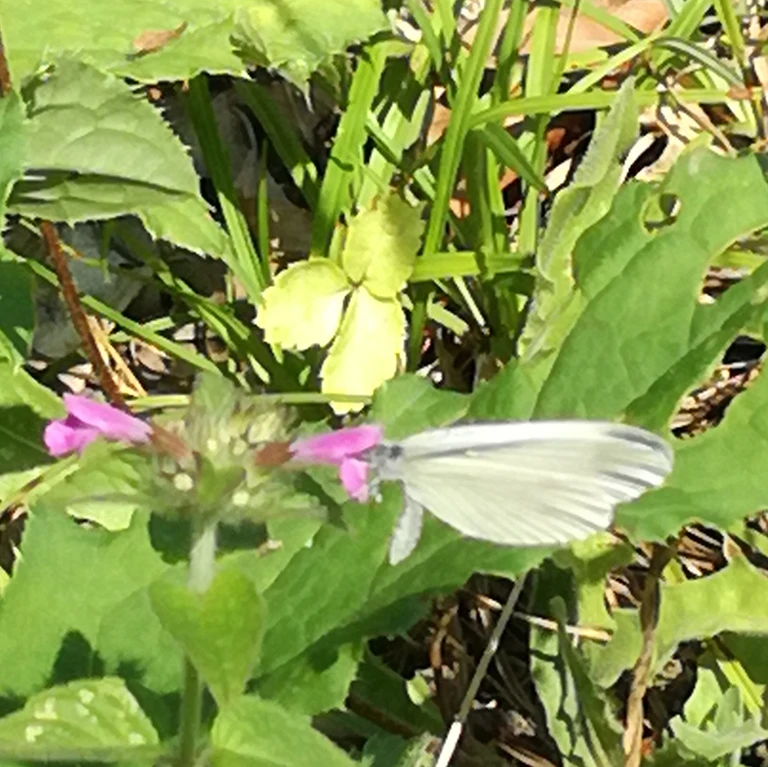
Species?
Leptidea sinapis/juvernica
